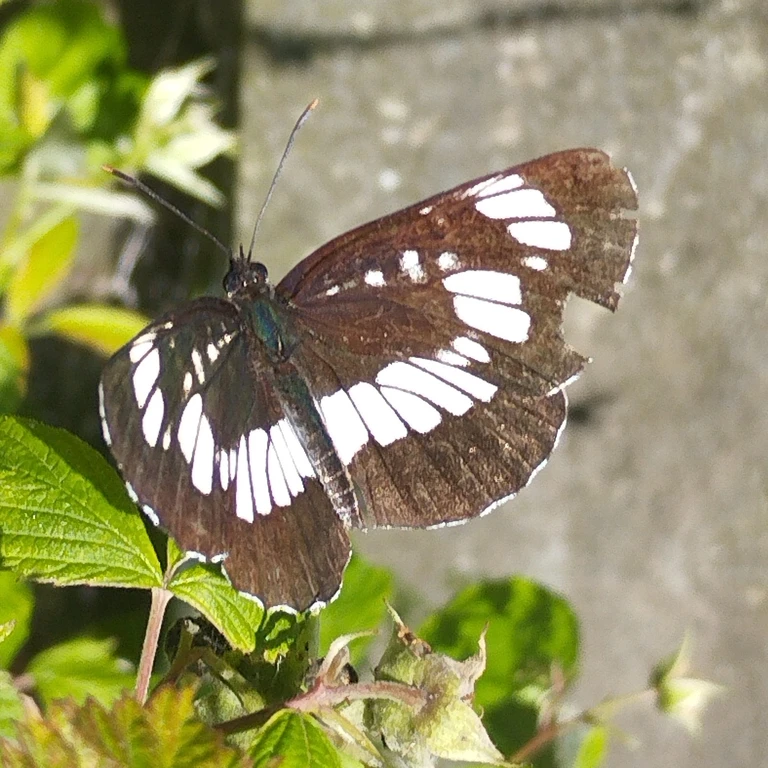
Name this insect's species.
Neptis rivularis
